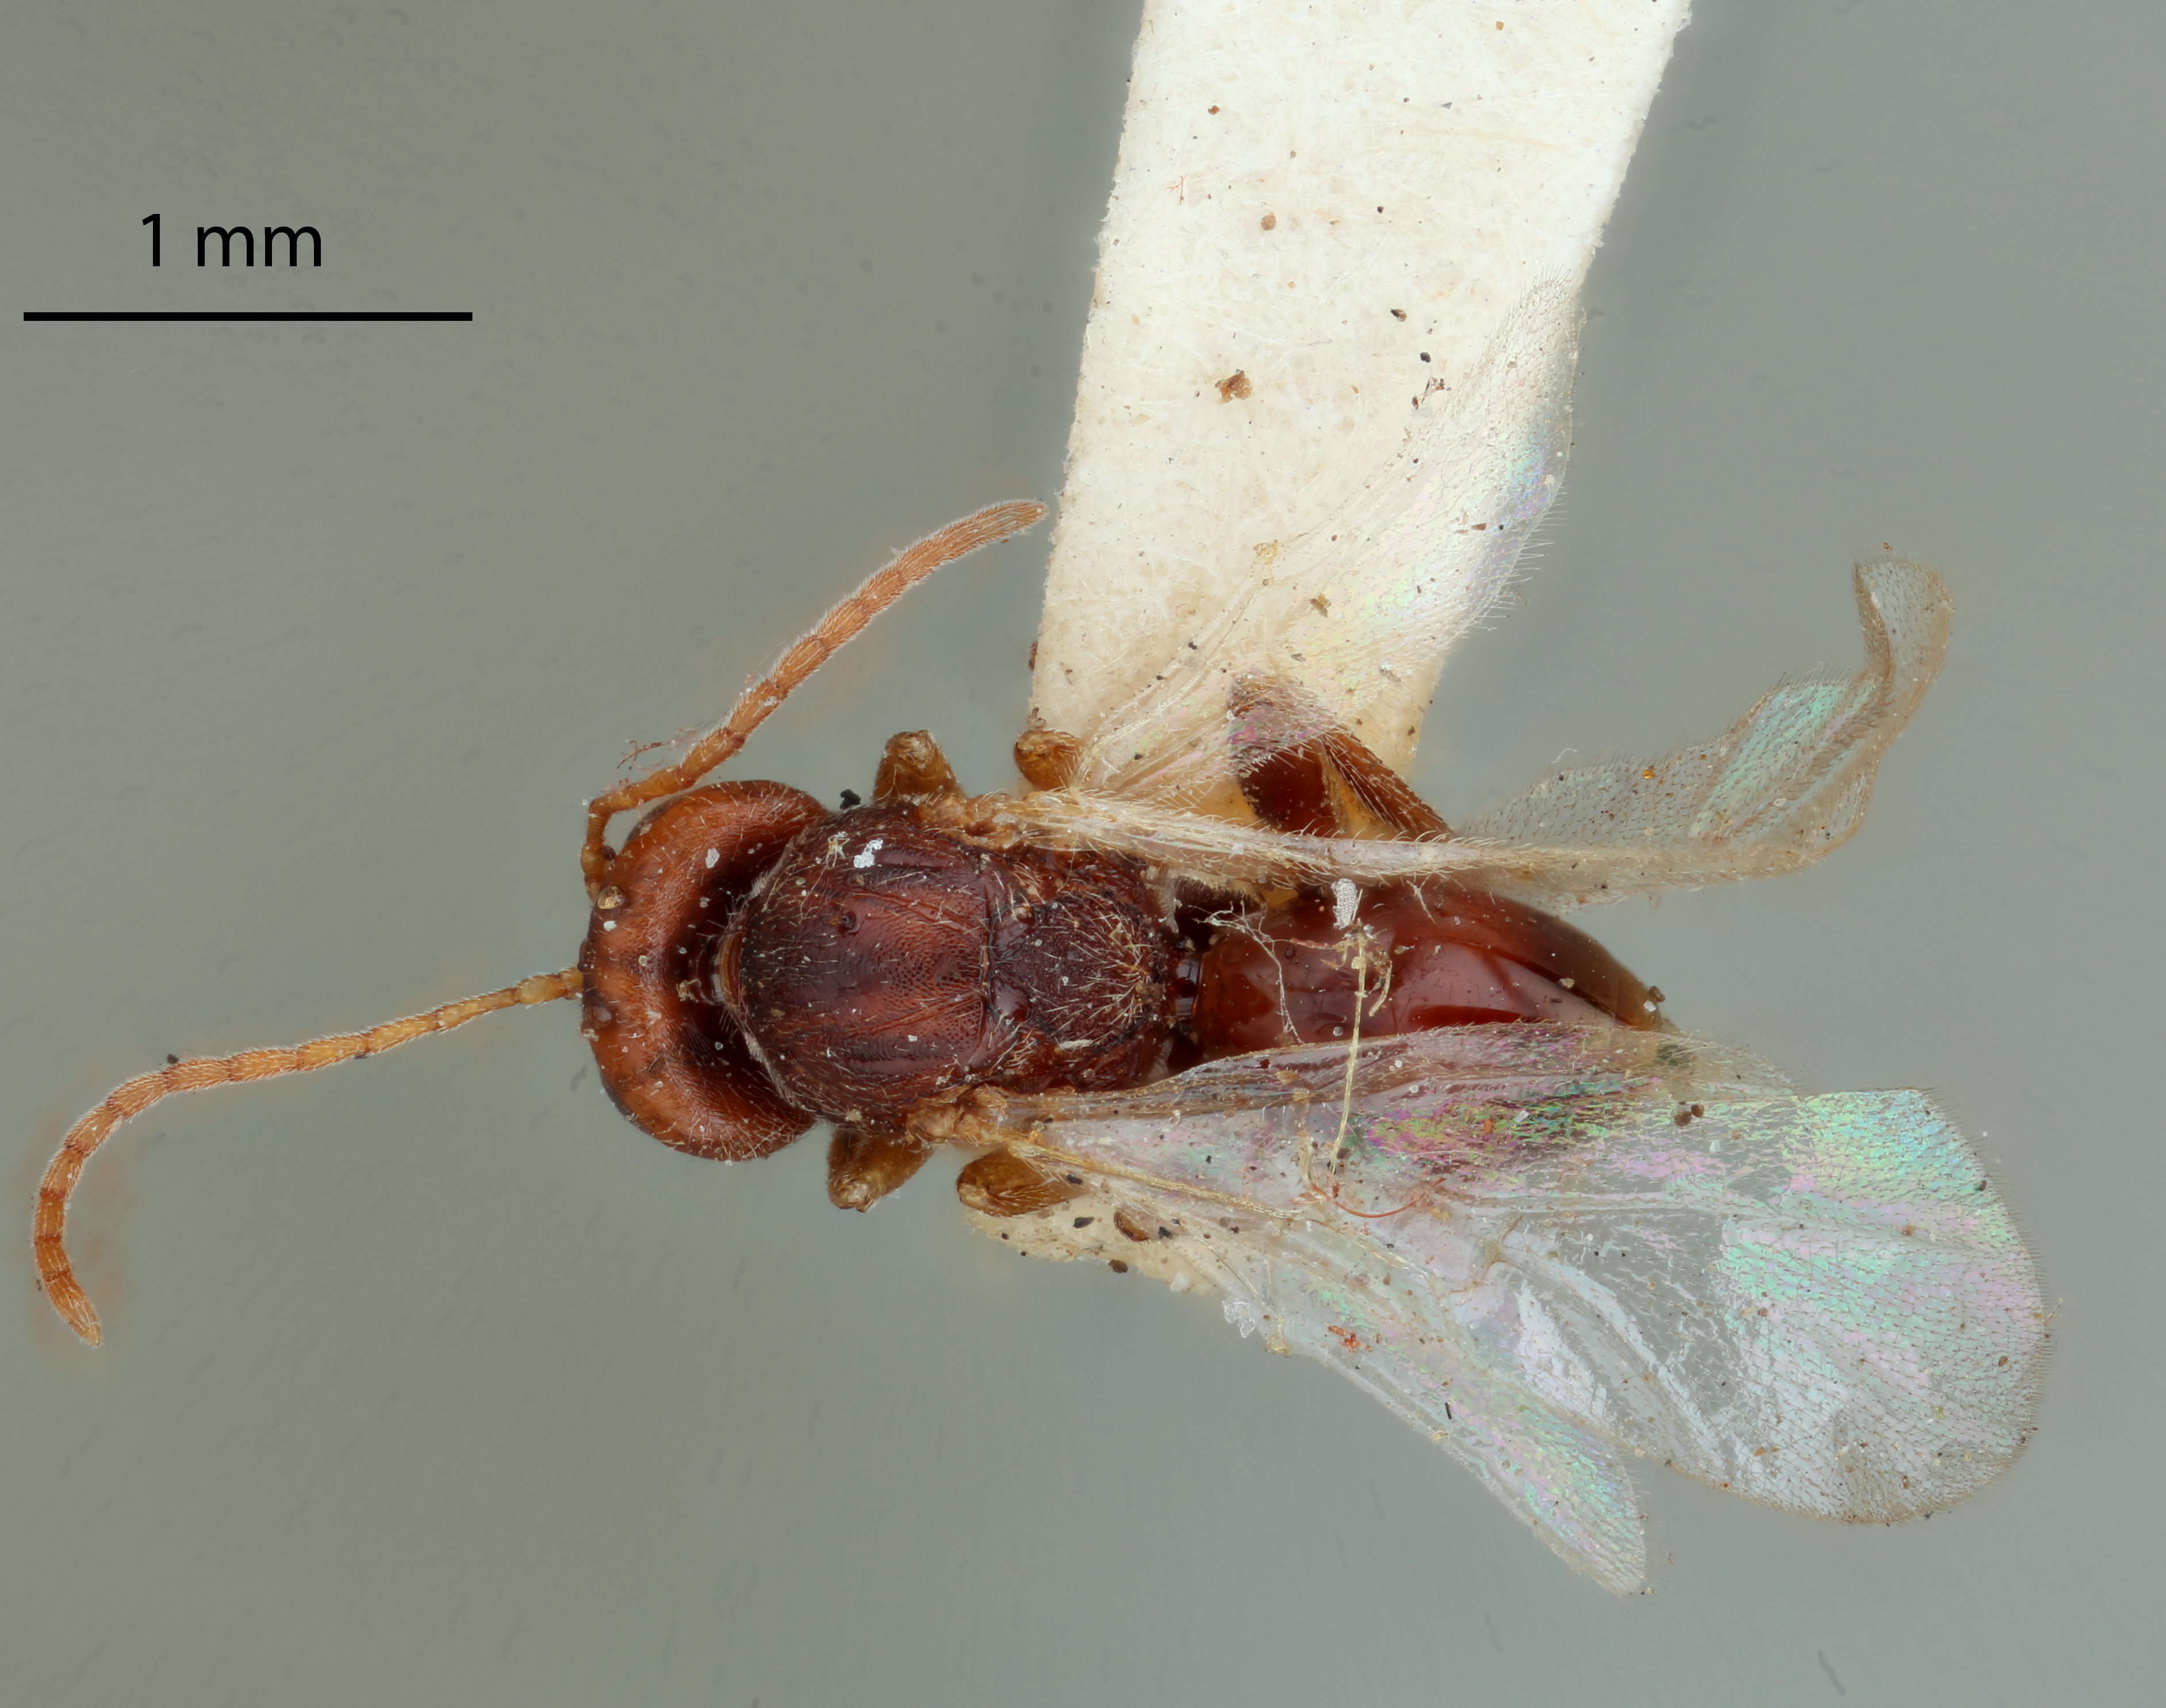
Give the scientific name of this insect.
Callirhytis quinqueseptum
